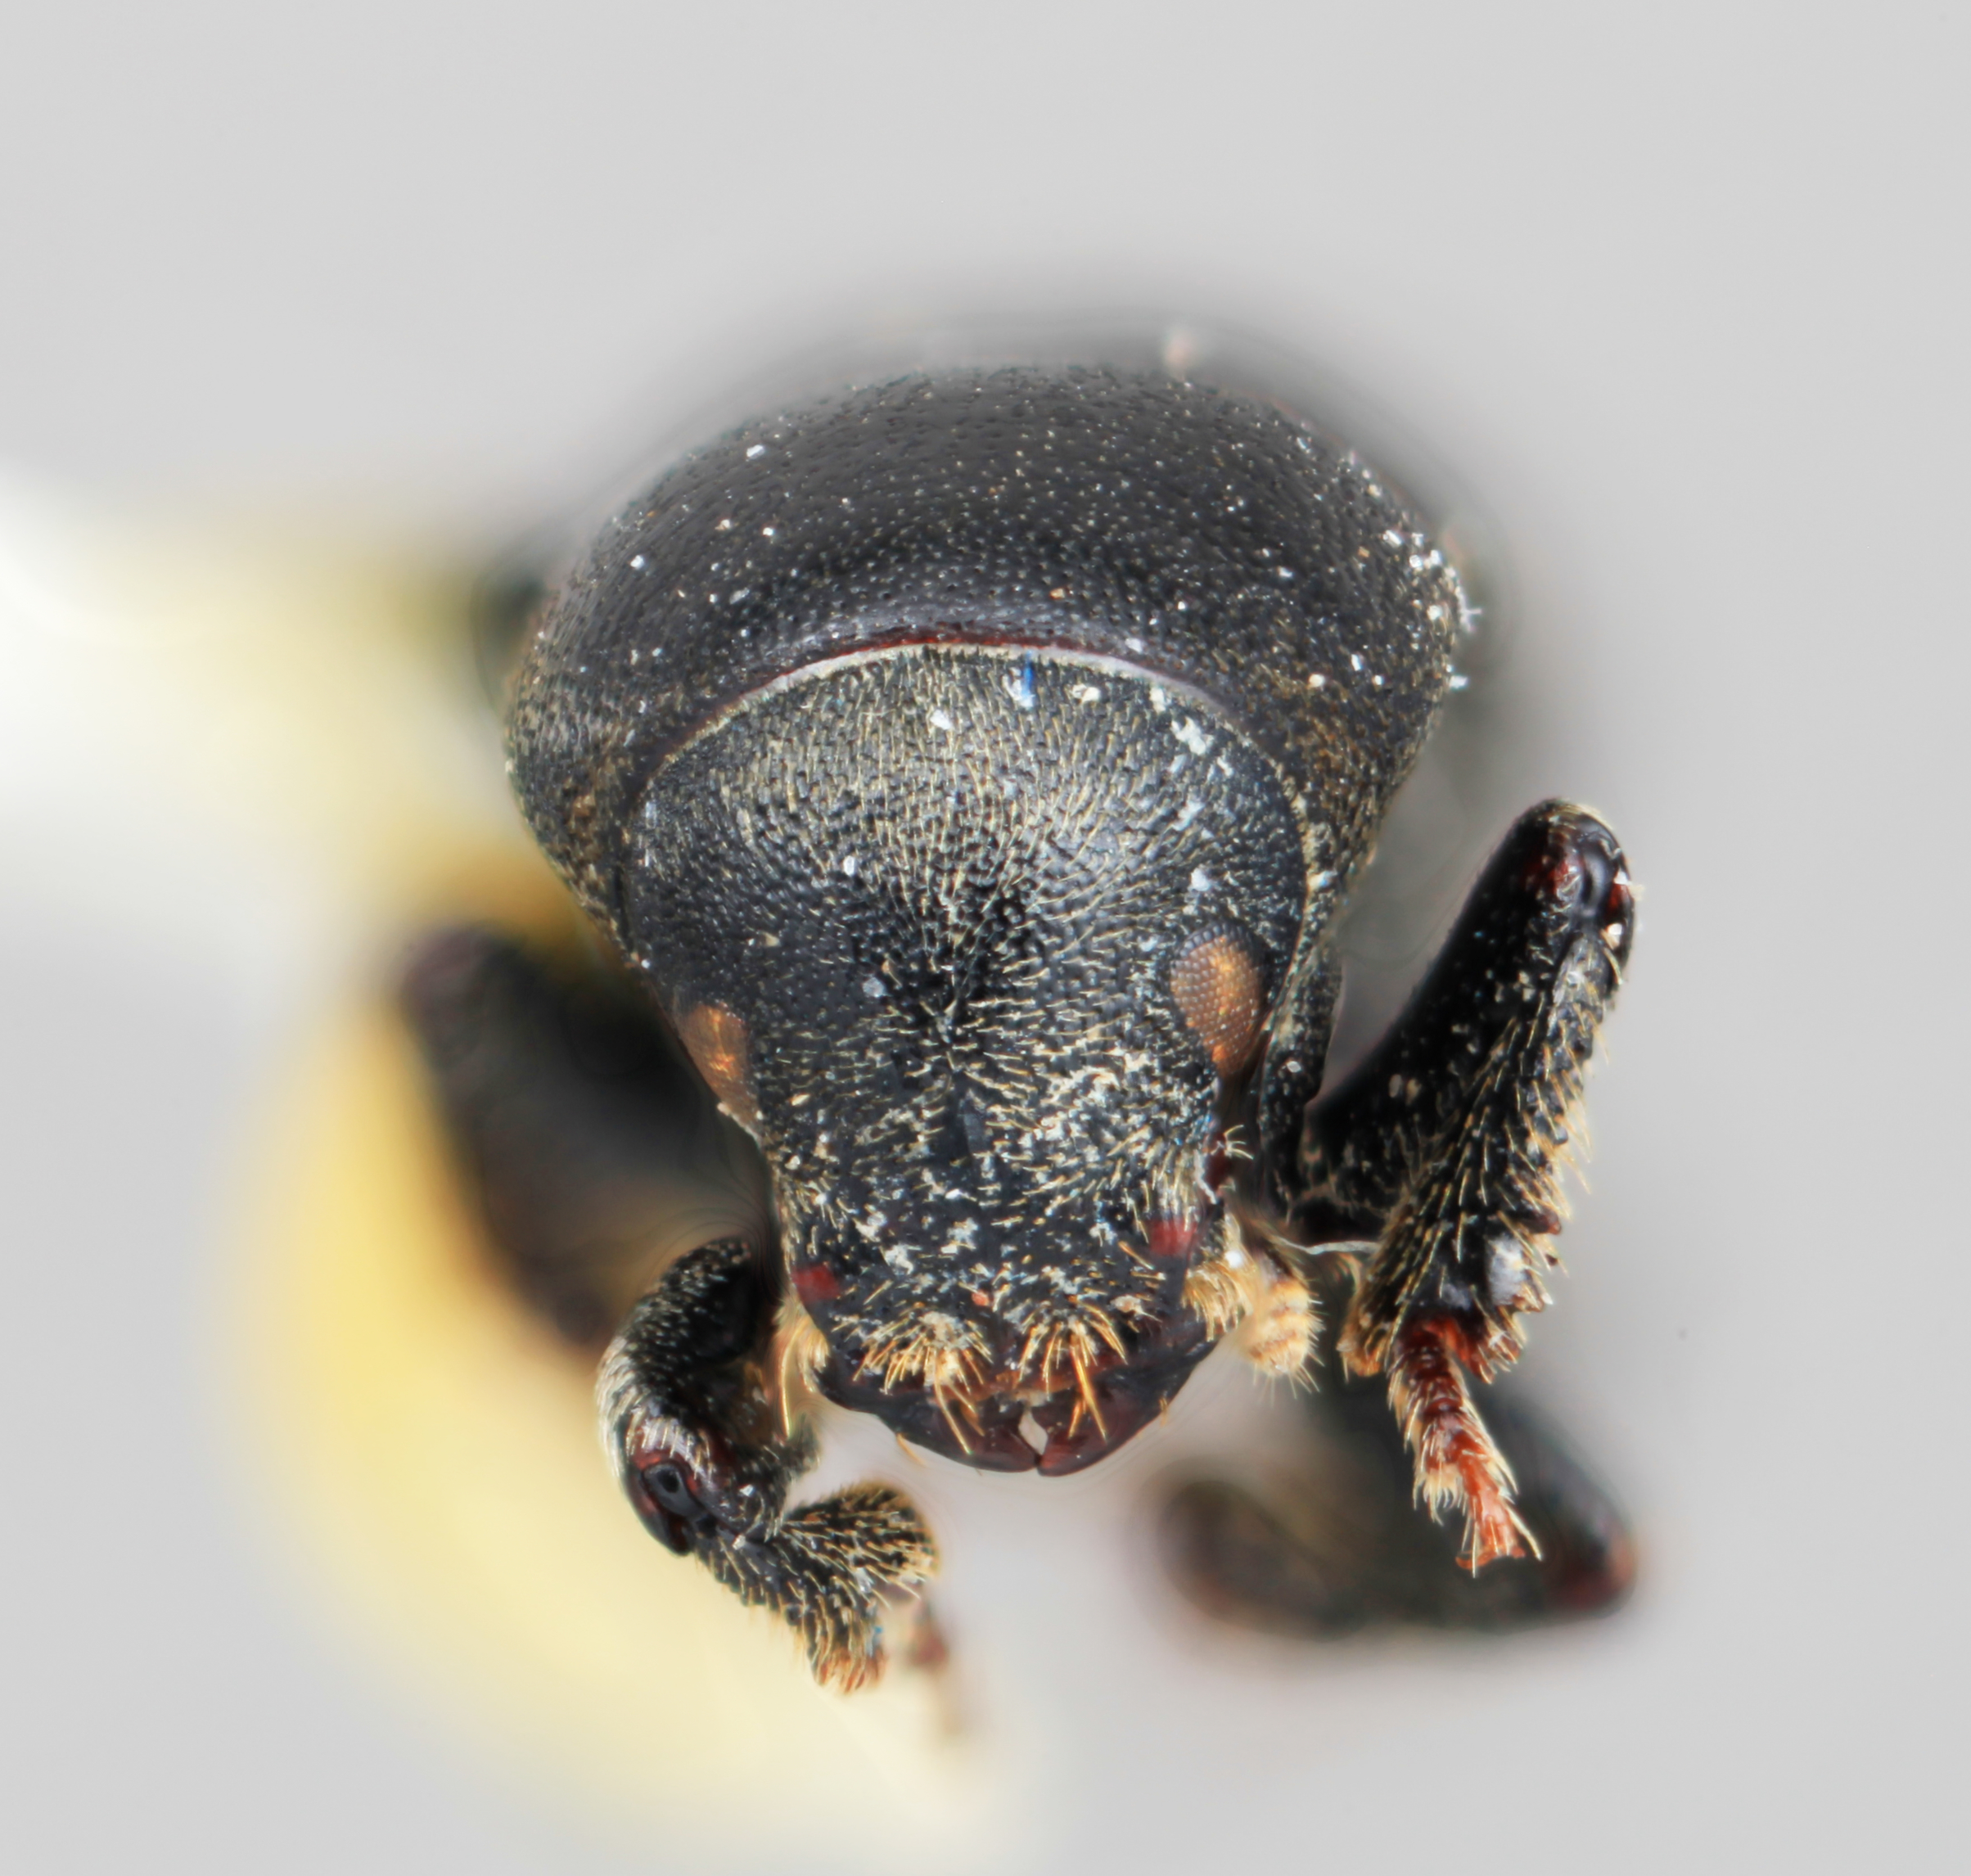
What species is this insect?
Hylastes mexicanus
